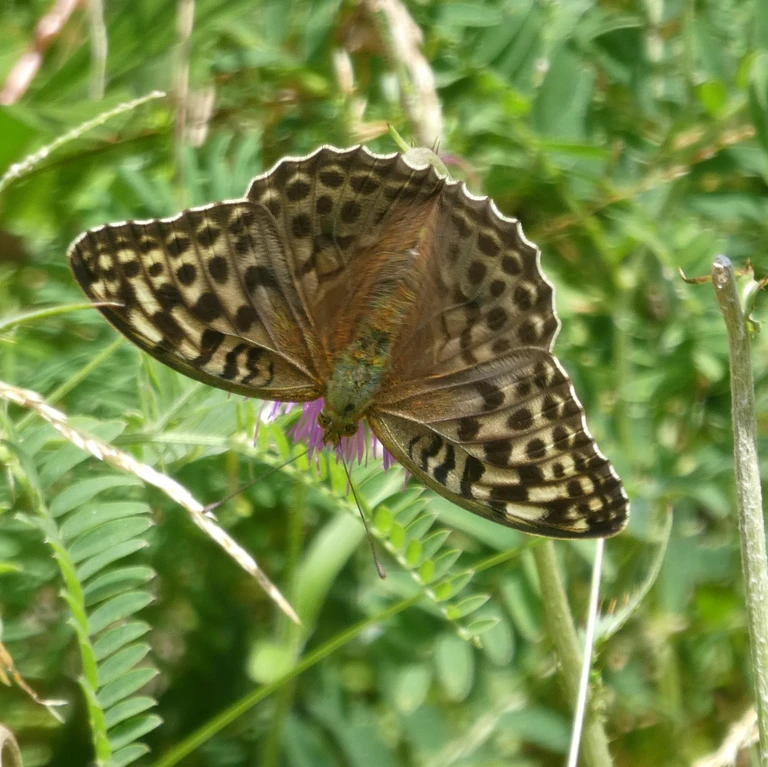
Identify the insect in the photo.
Argynnis paphia
